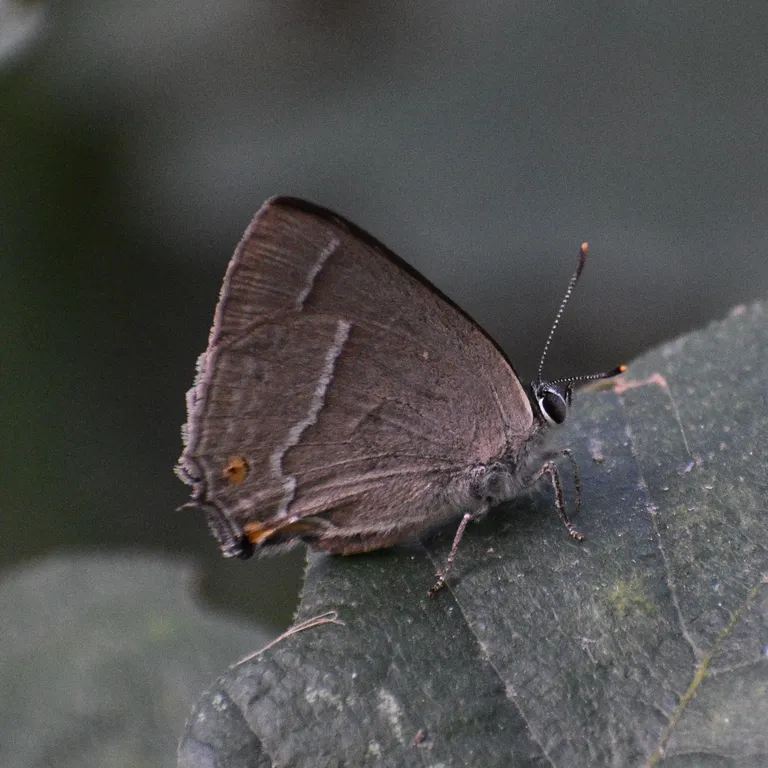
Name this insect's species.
Favonius quercus (also Quercusia quercus)
